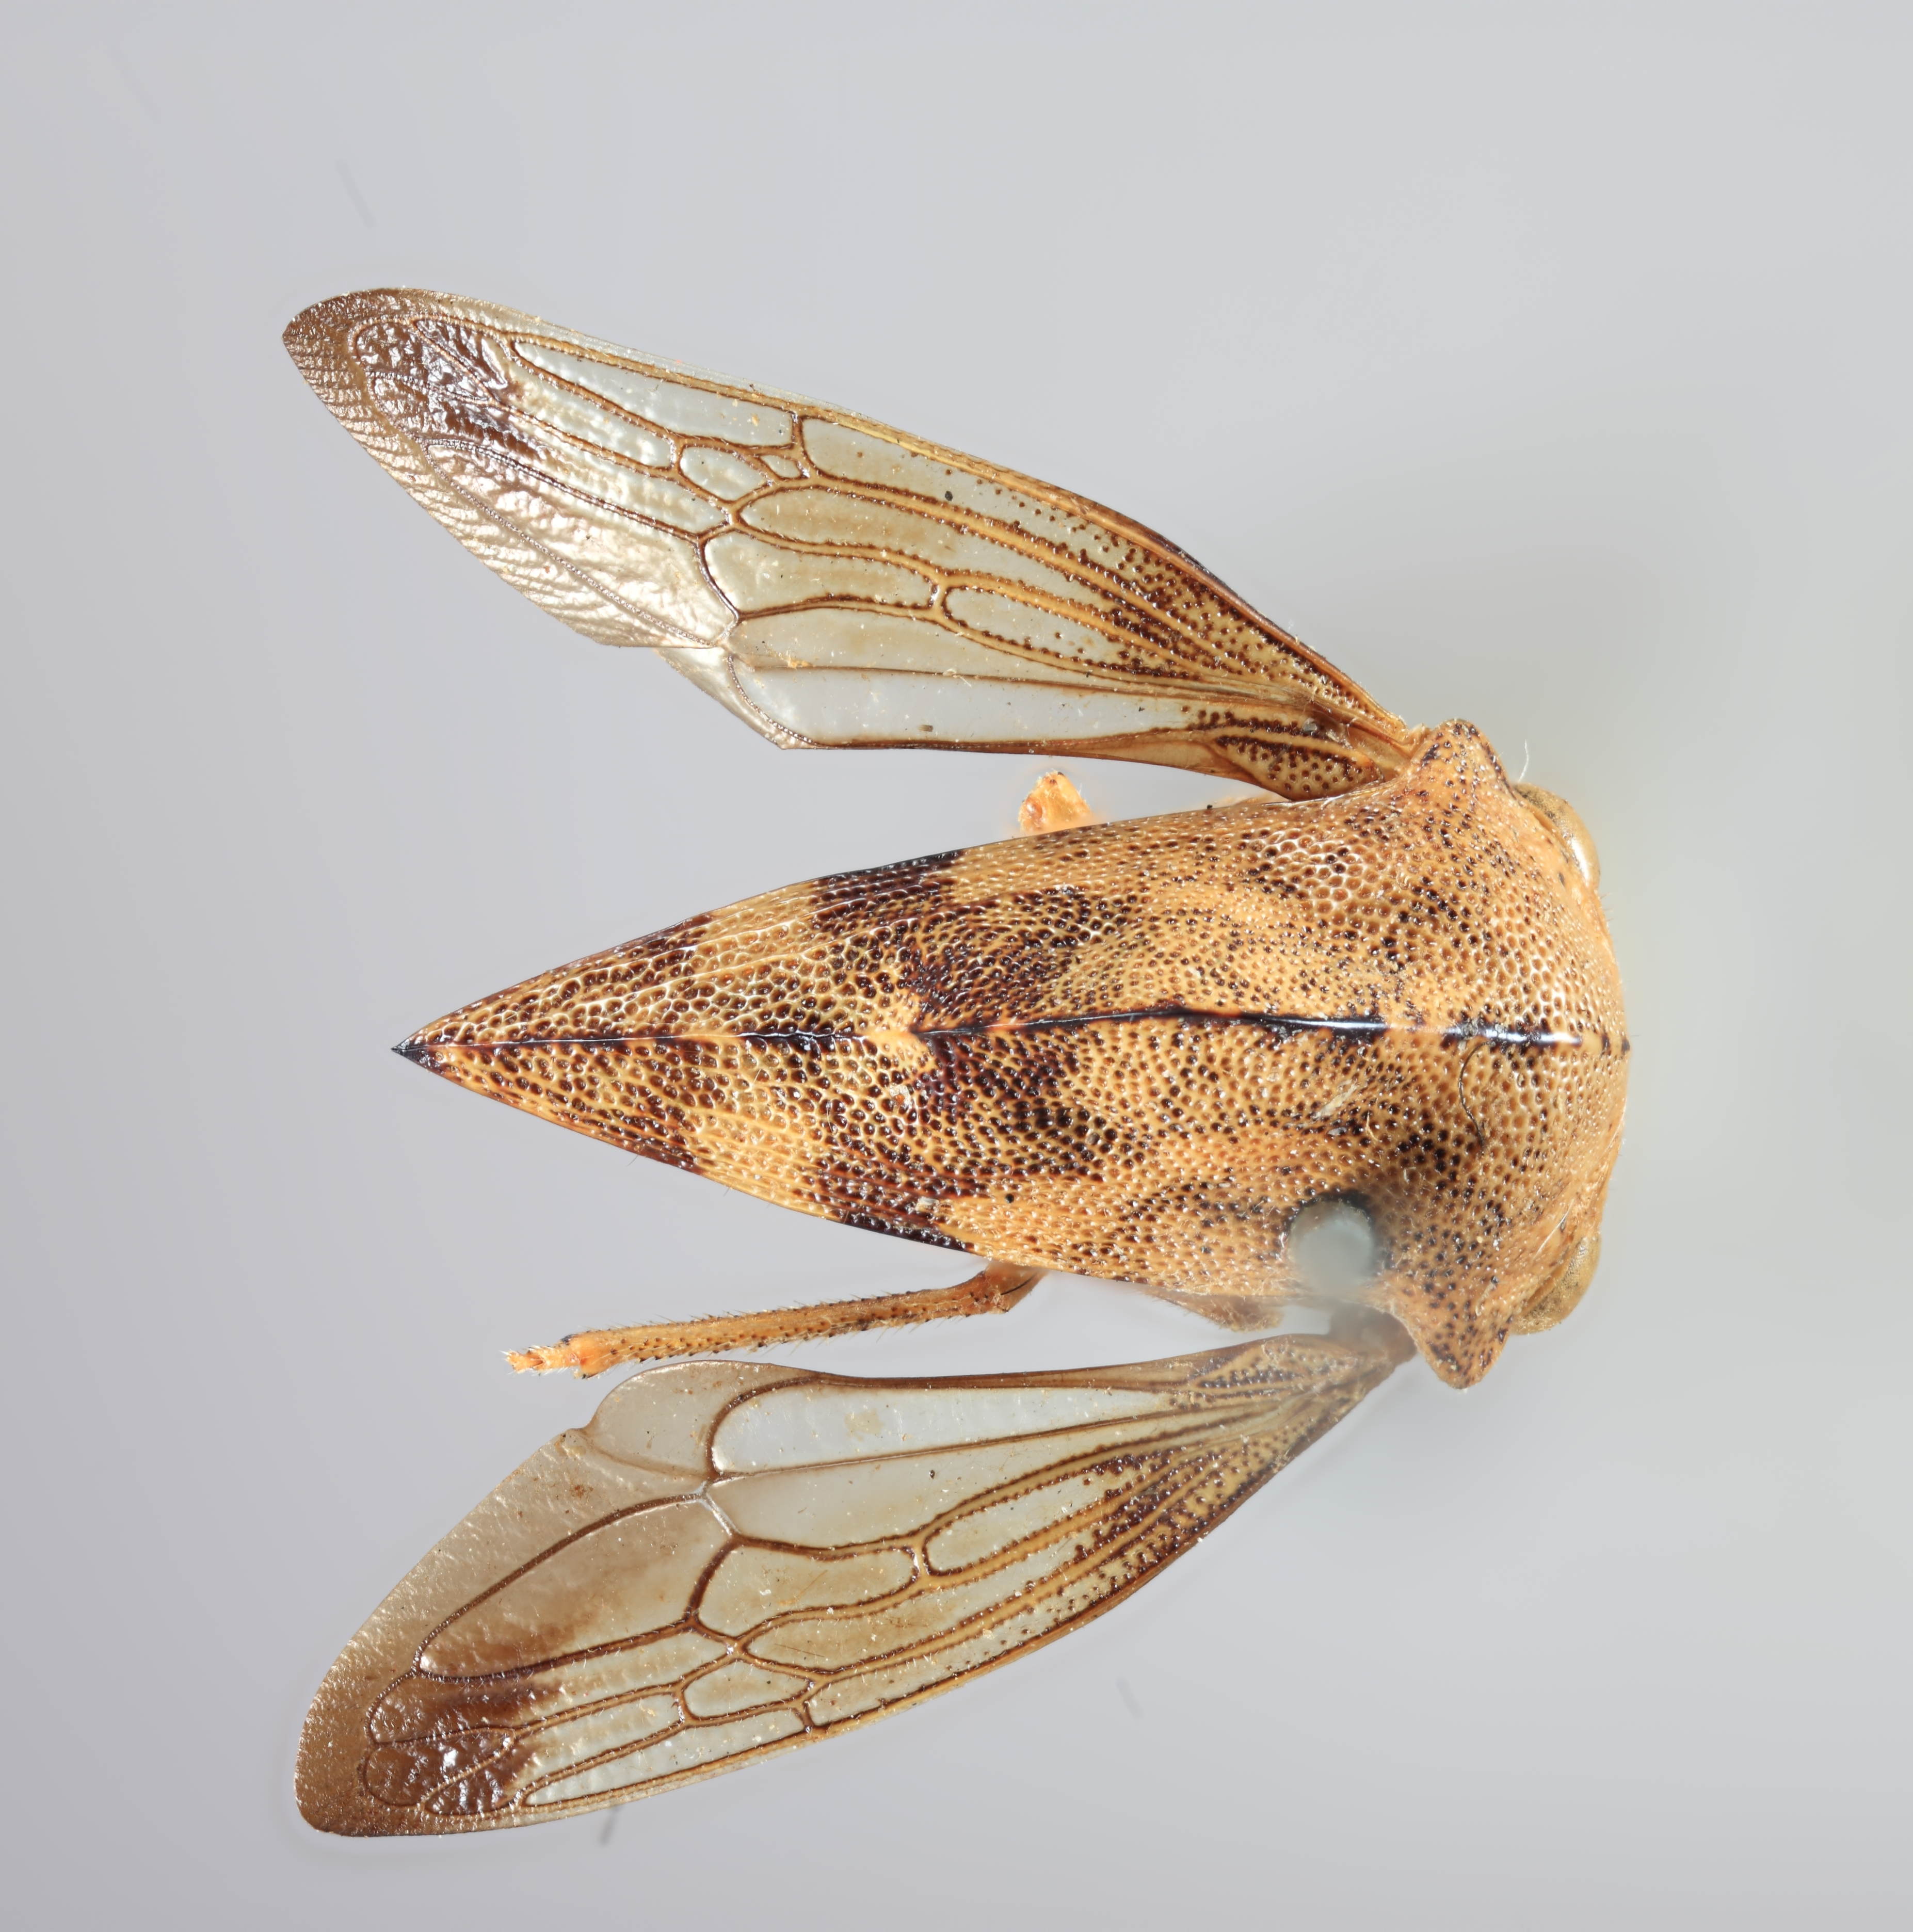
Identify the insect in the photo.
Telamona reclivata
